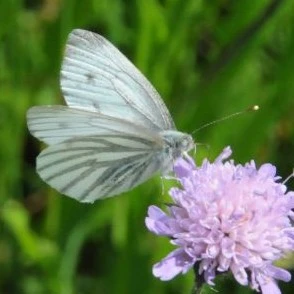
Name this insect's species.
Pieris napi
